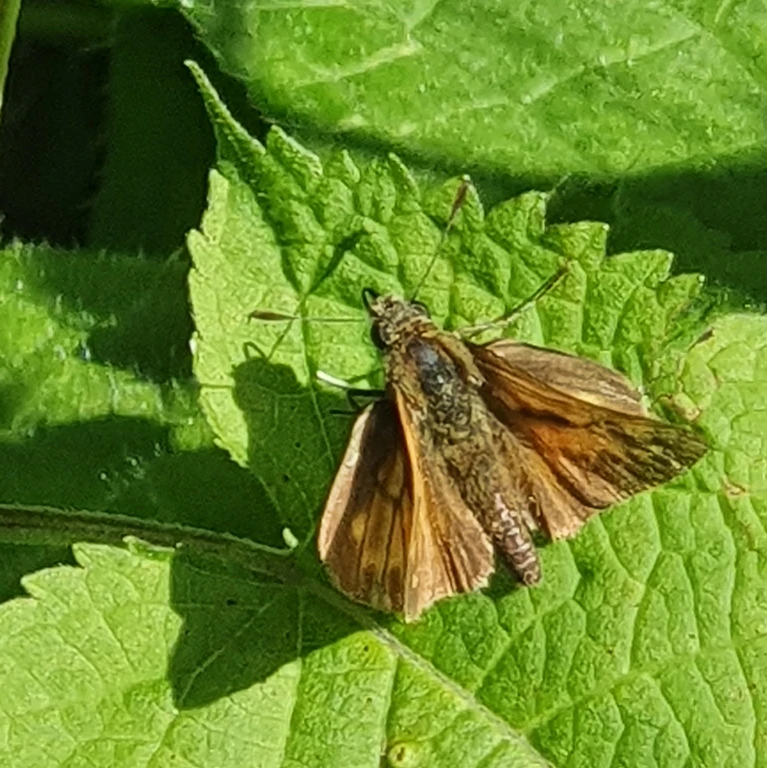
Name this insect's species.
Ochlodes sylvanus (also Ochlodes venata)
